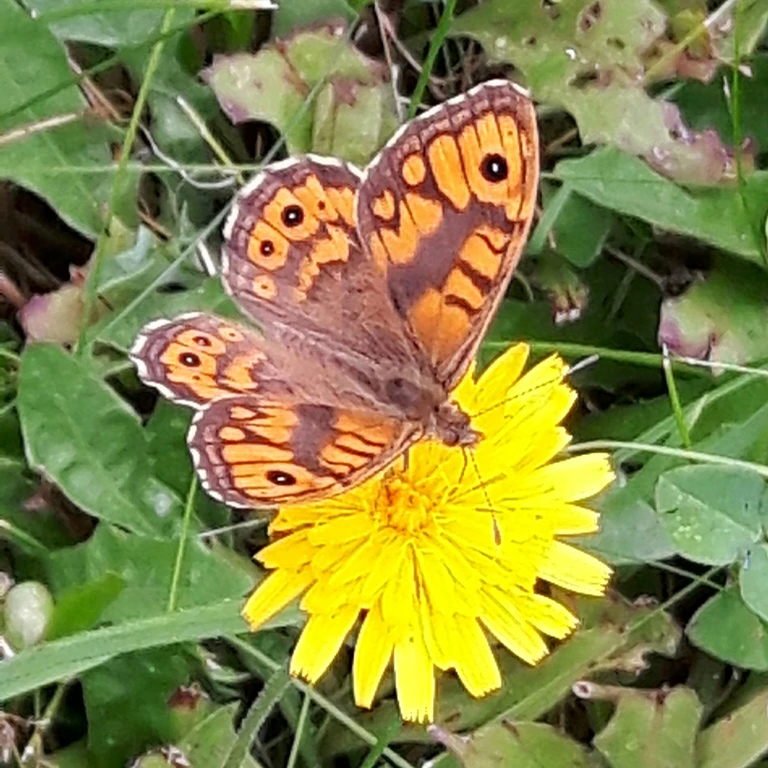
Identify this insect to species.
Lasiommata megera (also Pararge megera)
